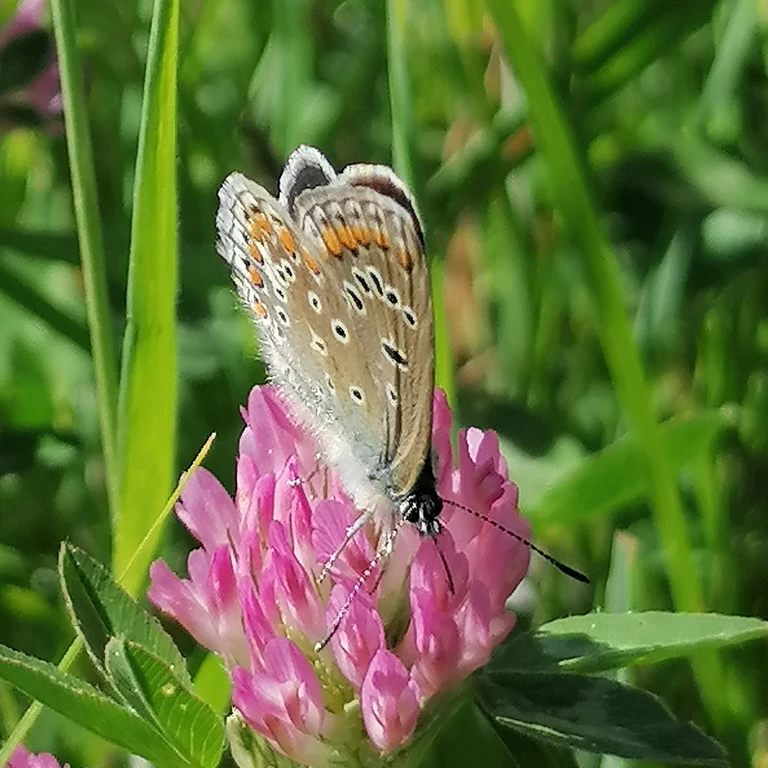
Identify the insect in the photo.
Polyommatus icarus
